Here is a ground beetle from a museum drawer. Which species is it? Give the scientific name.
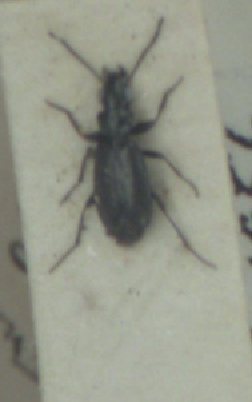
Syntomus foveatus
